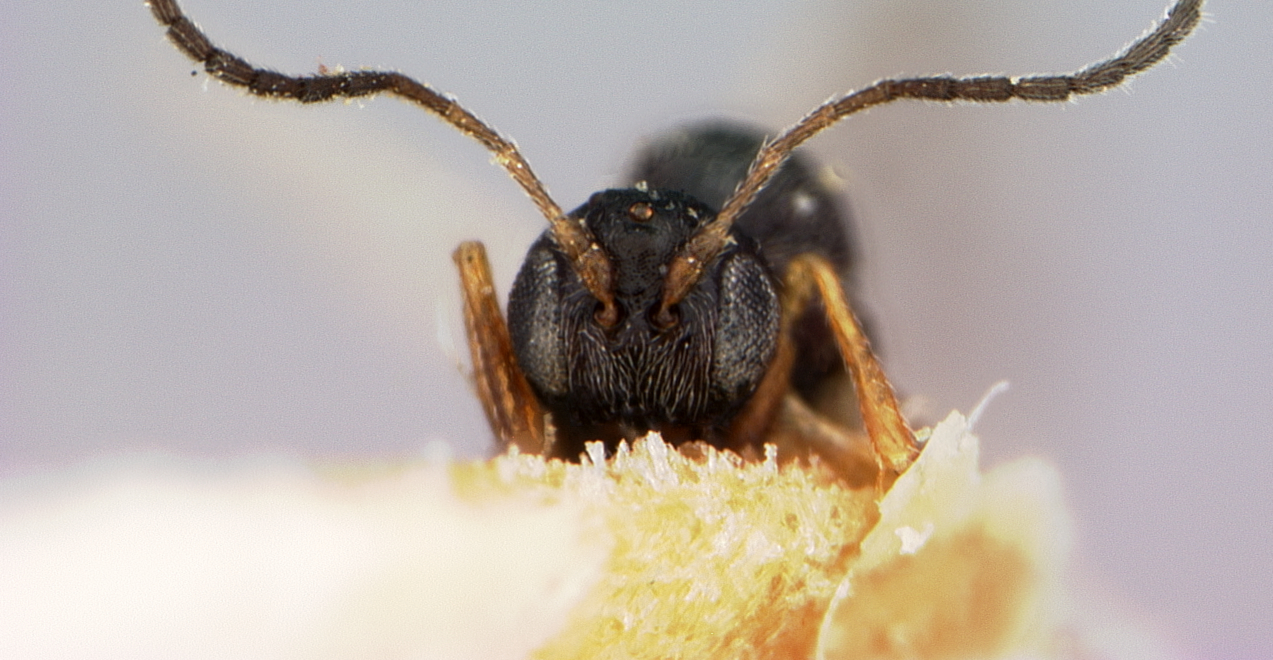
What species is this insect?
Diplolepis discularis
